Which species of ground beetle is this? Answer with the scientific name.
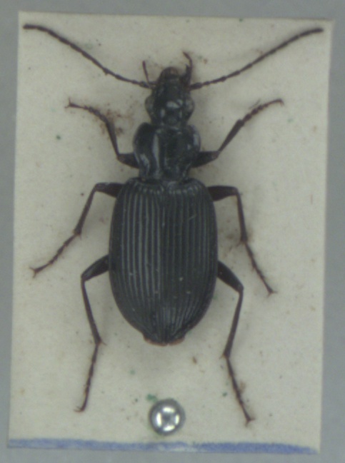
Platynus assimilis
